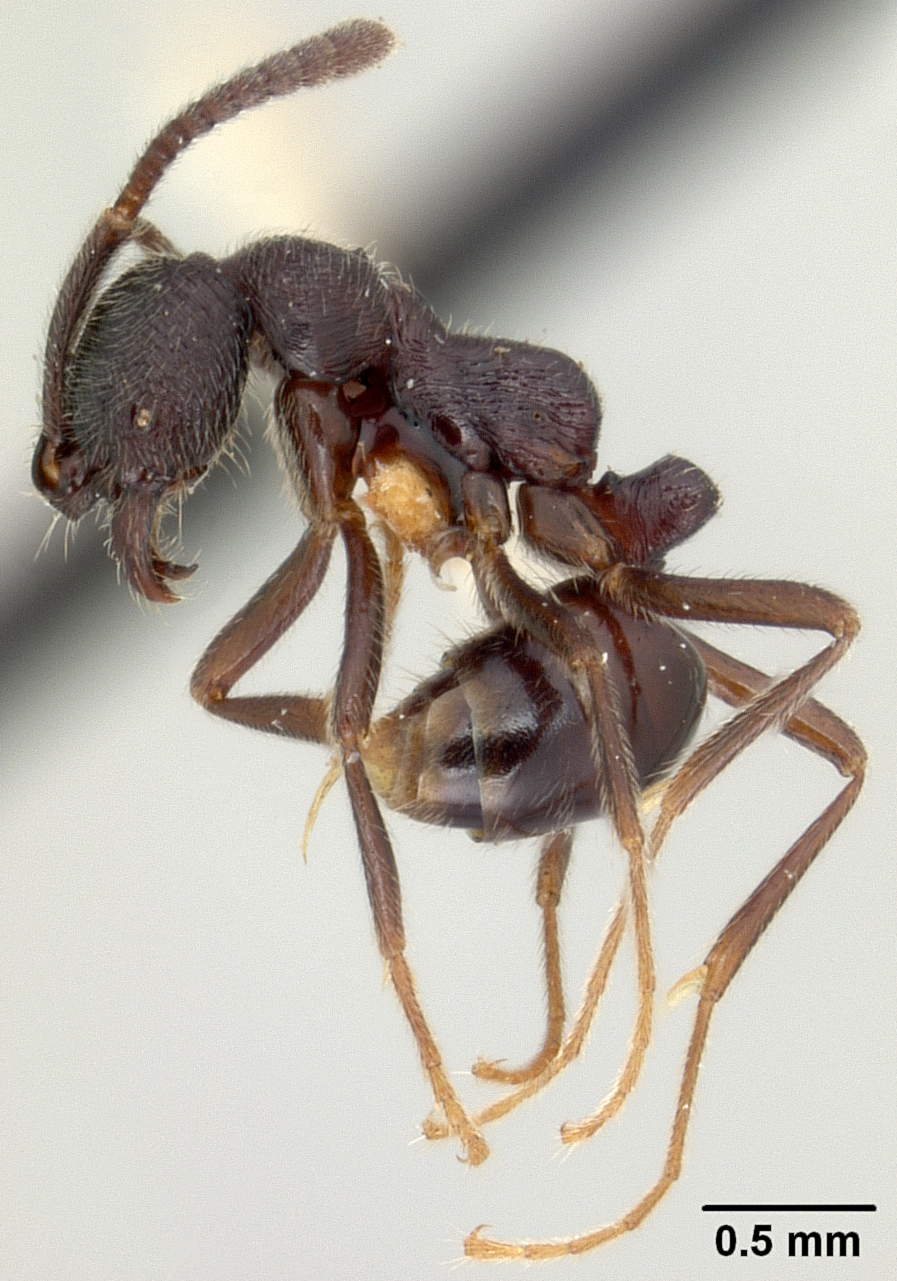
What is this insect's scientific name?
Simopelta williamsi
